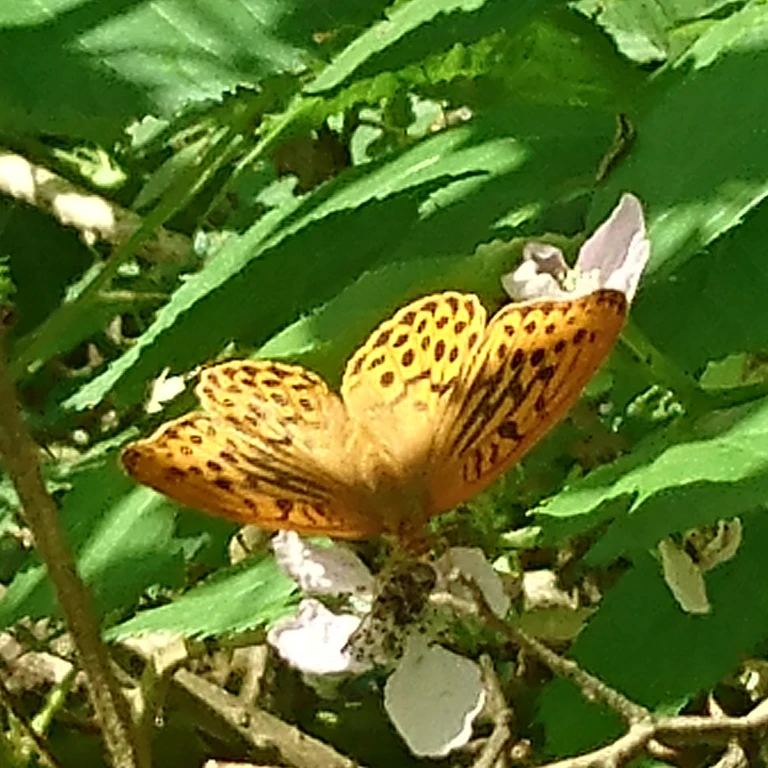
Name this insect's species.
Argynnis paphia
